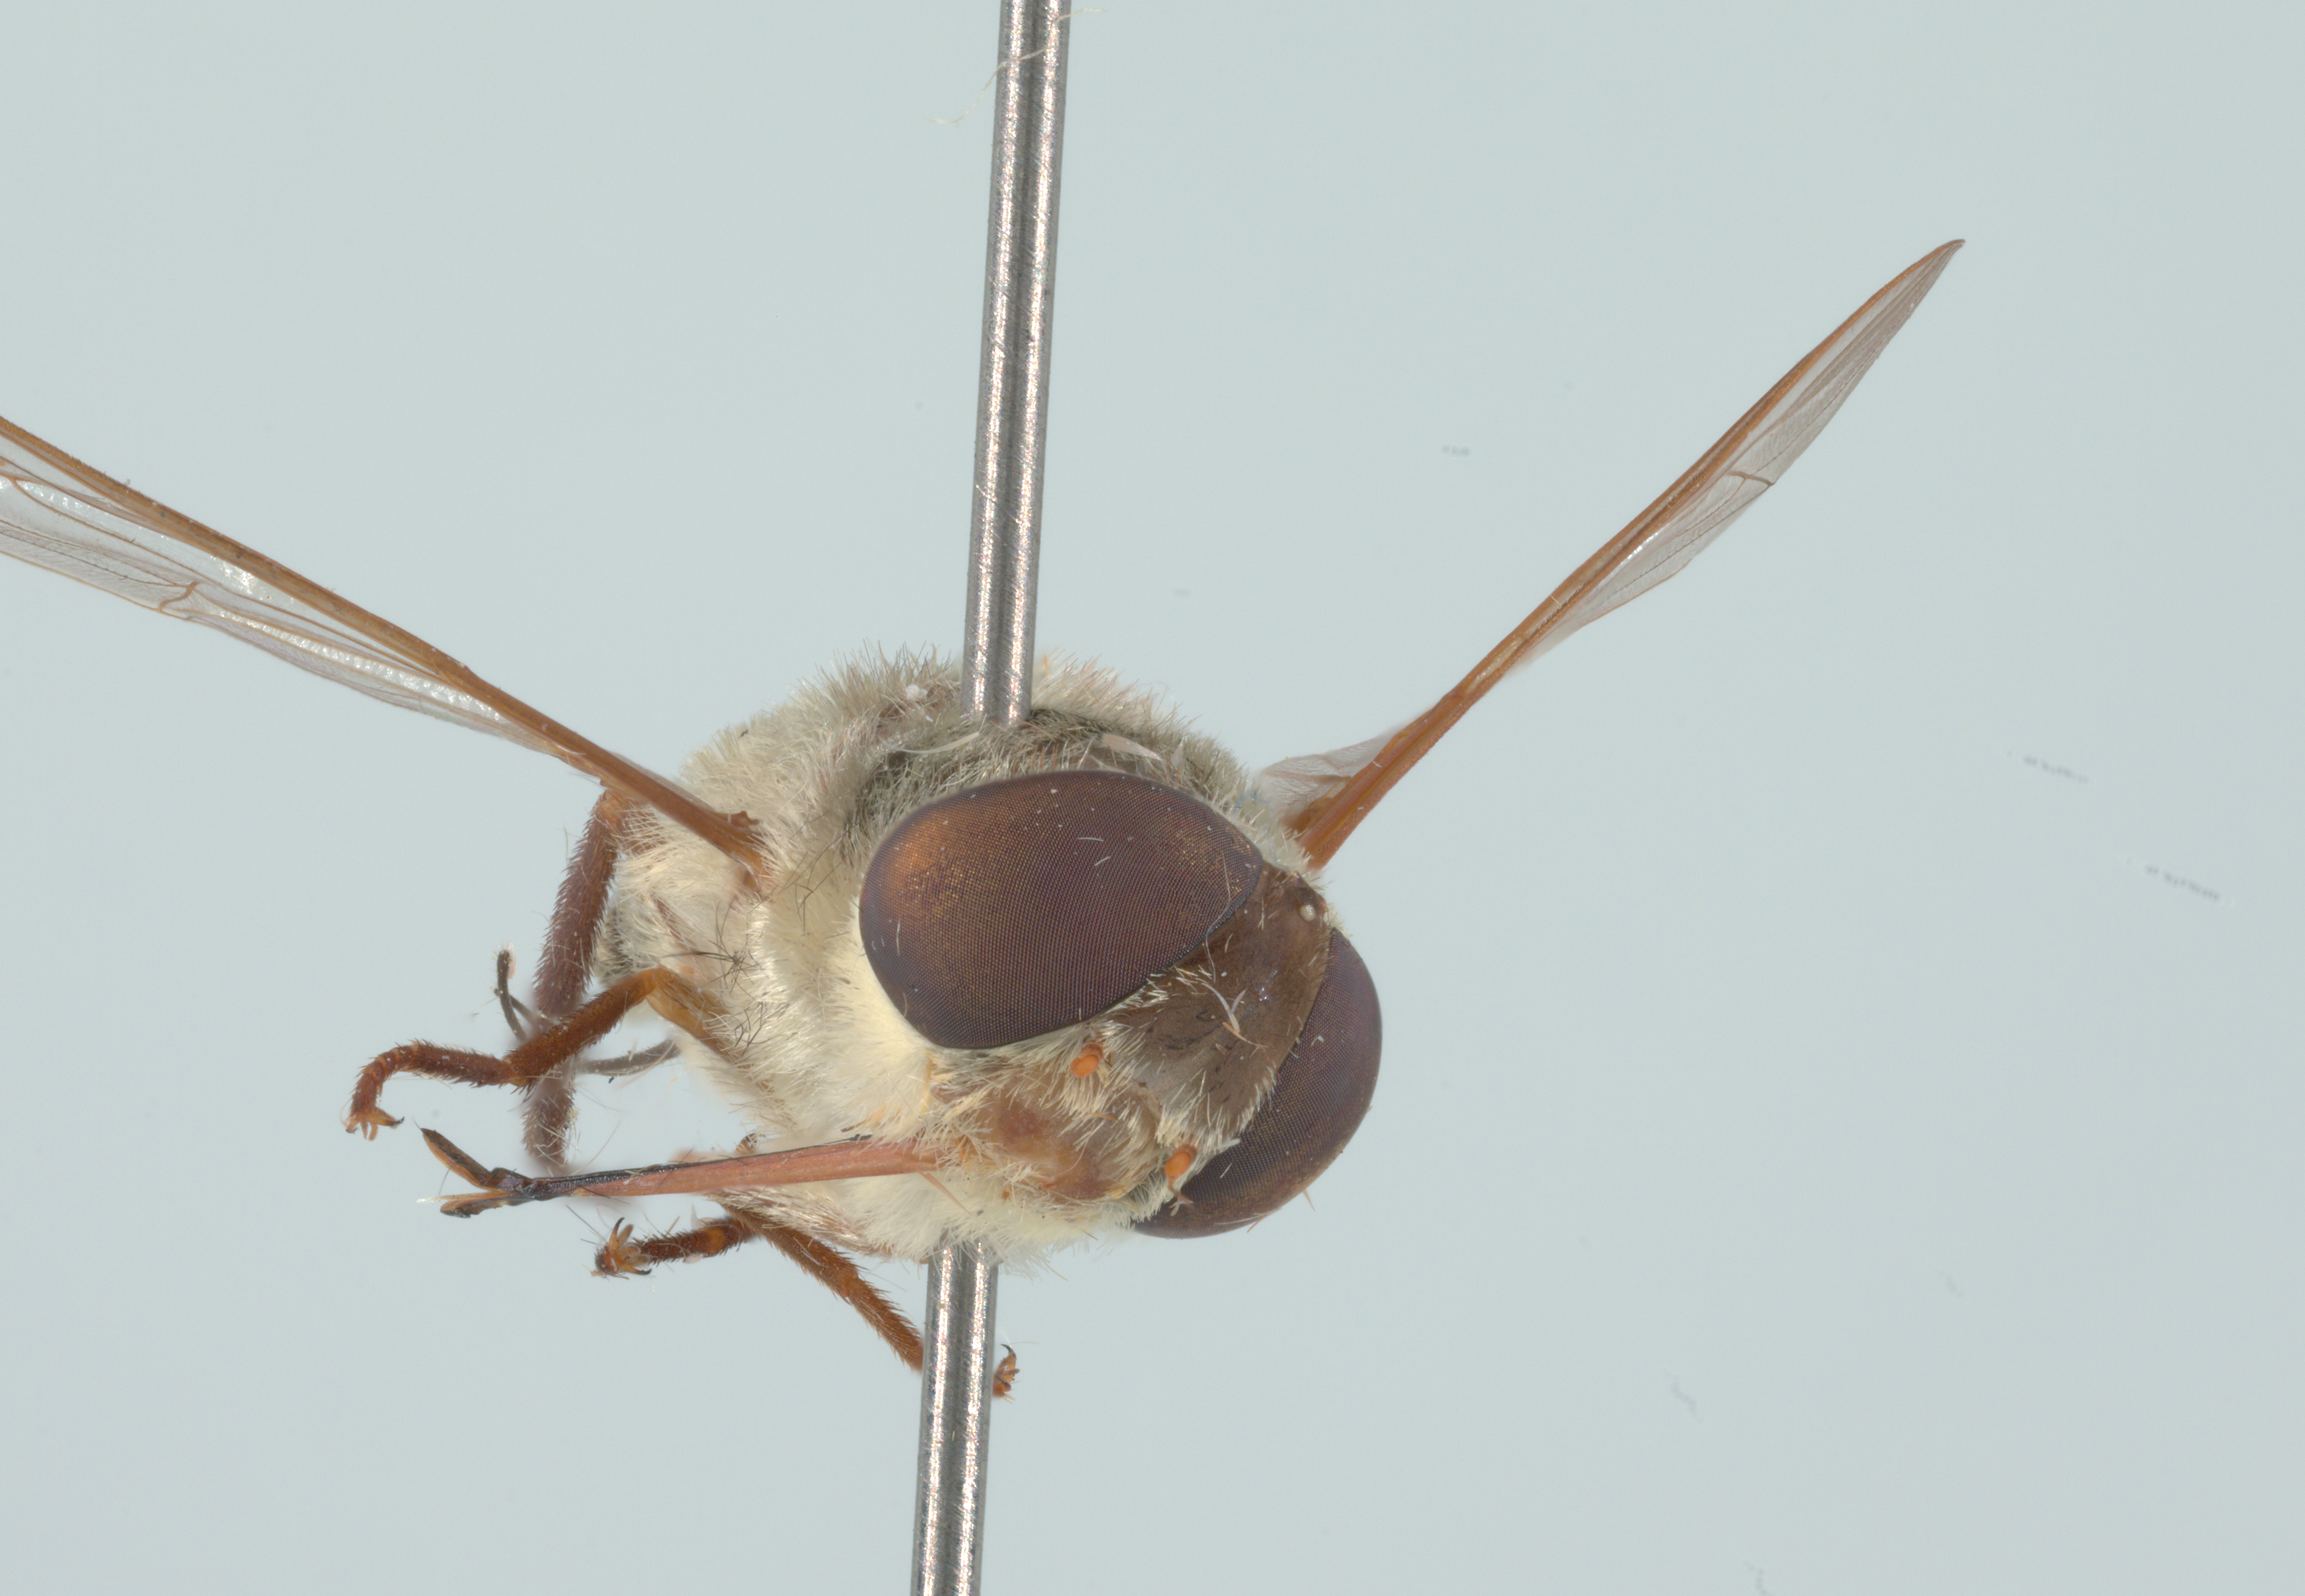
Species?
Neorhynchocephalus sackenii
